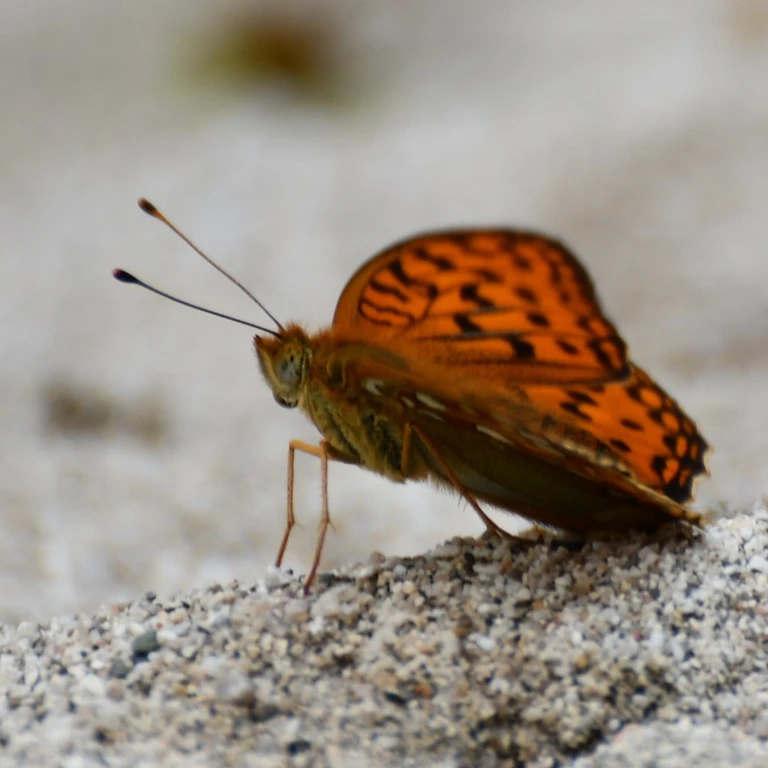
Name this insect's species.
Fabriciana adippe
